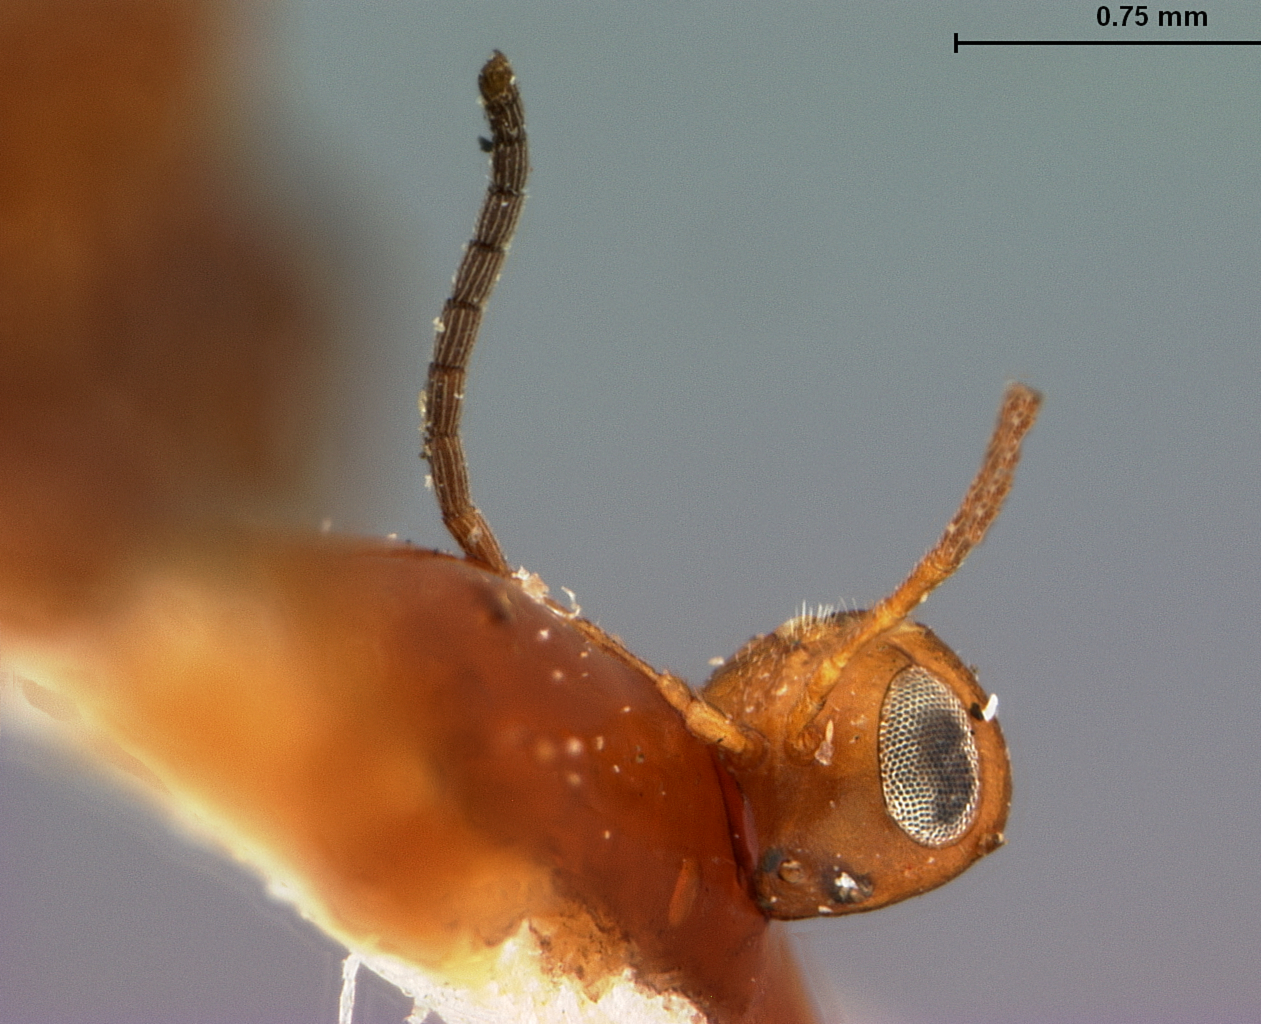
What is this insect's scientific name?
Solenozopheria vaccinii
